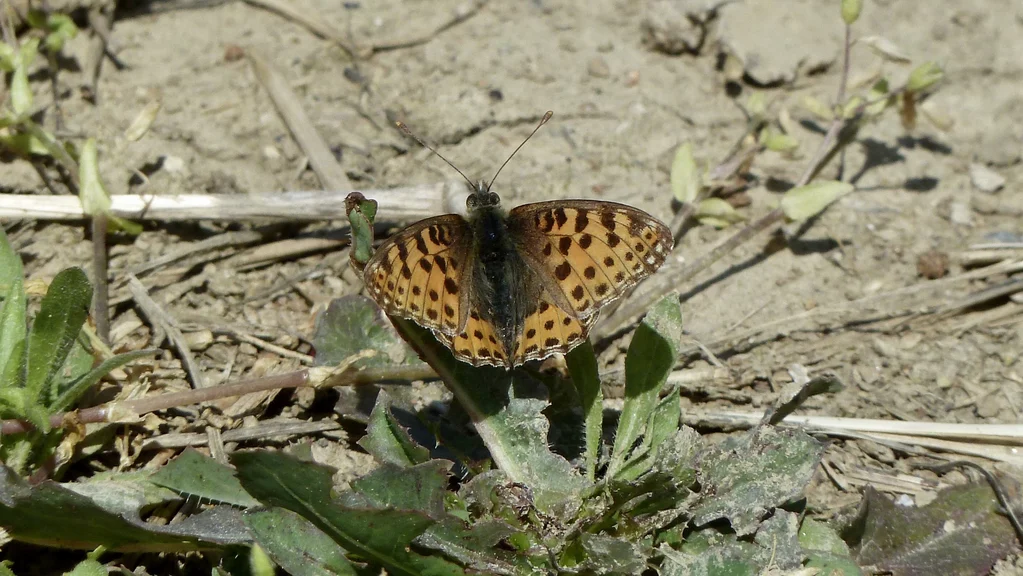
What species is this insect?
Issoria lathonia
